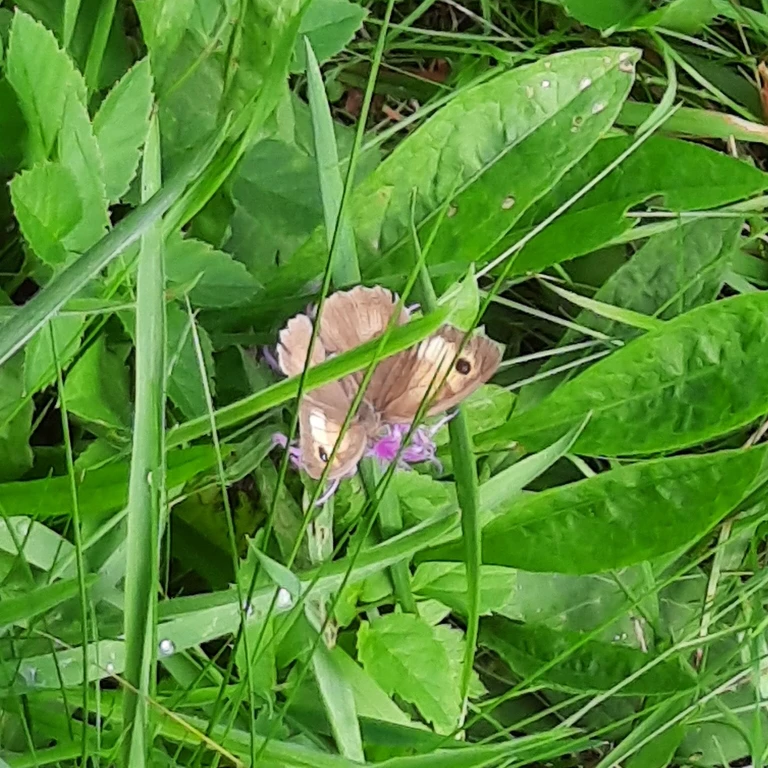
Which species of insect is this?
Maniola jurtina
